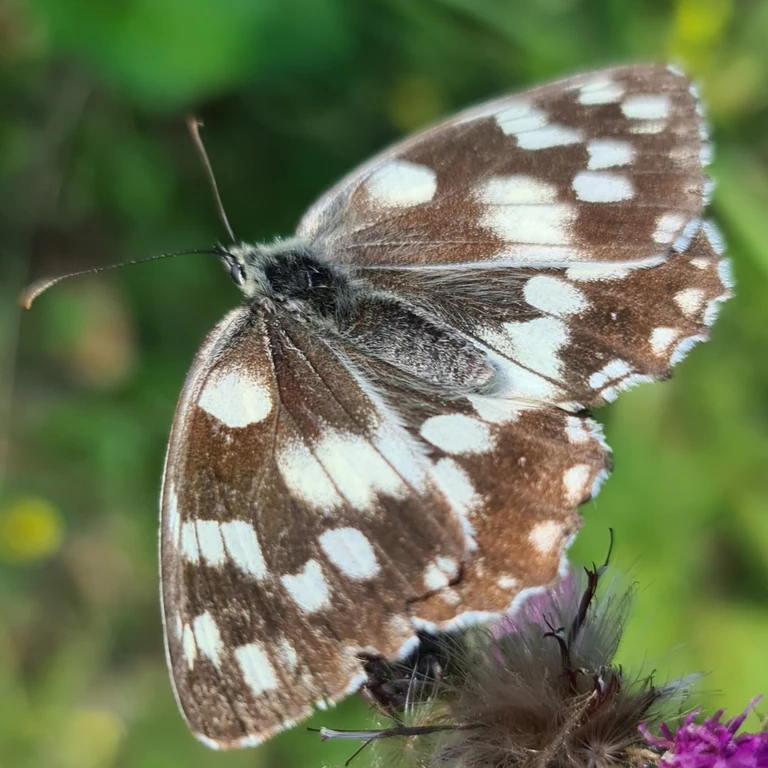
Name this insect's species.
Melanargia galathea
